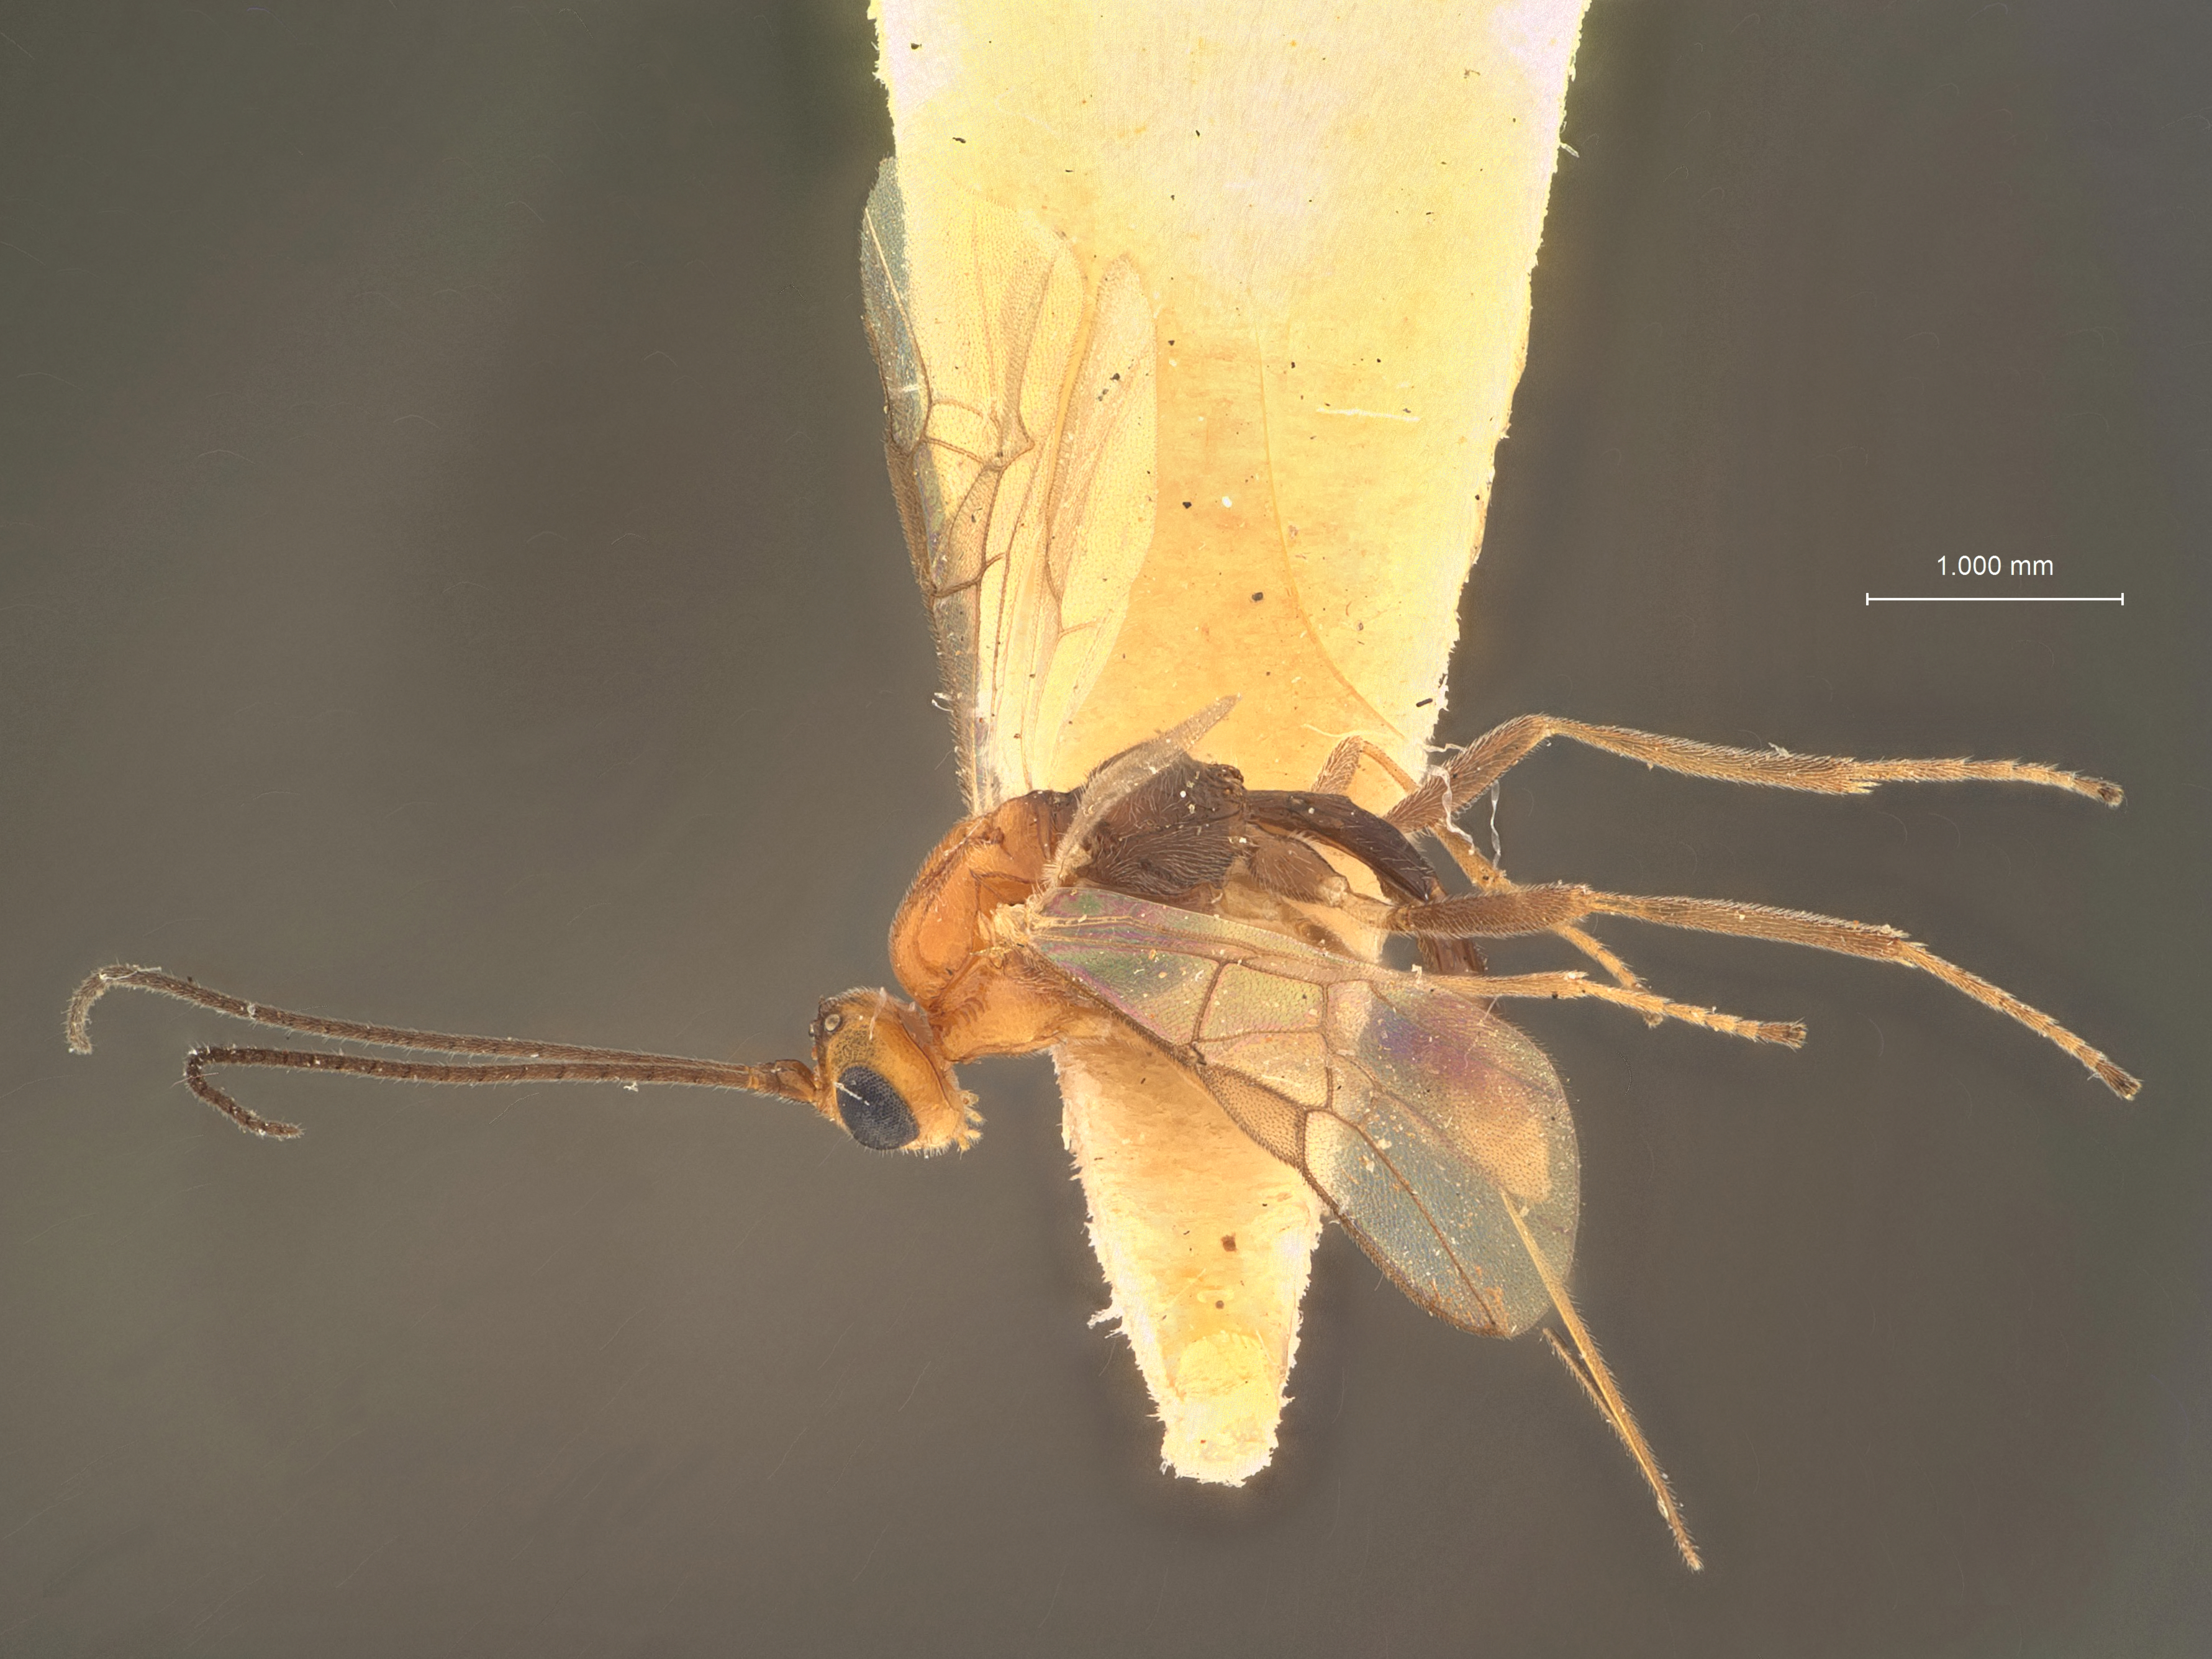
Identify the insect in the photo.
Meteorus dumbletoni
